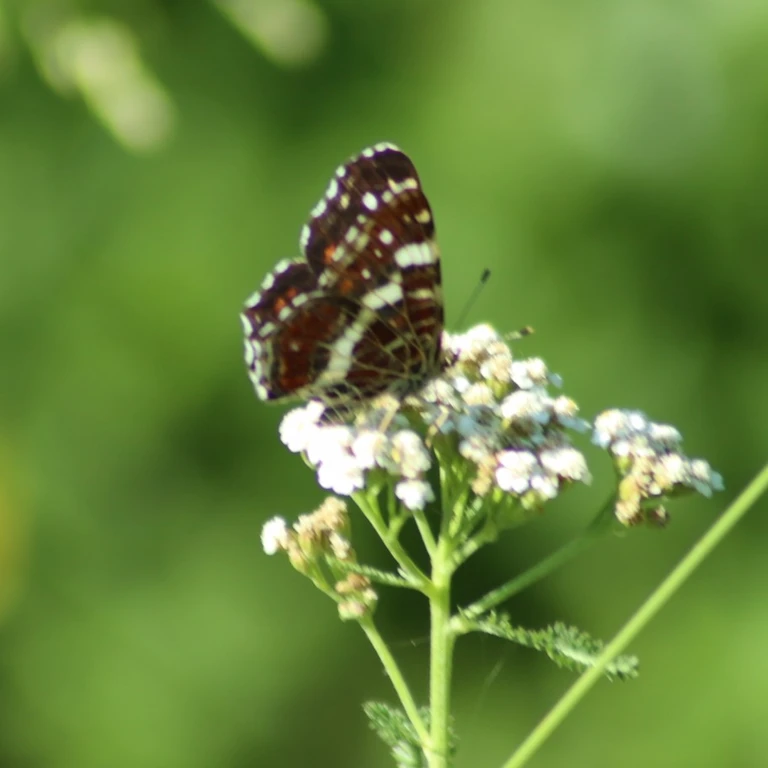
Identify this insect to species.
Araschnia levana
